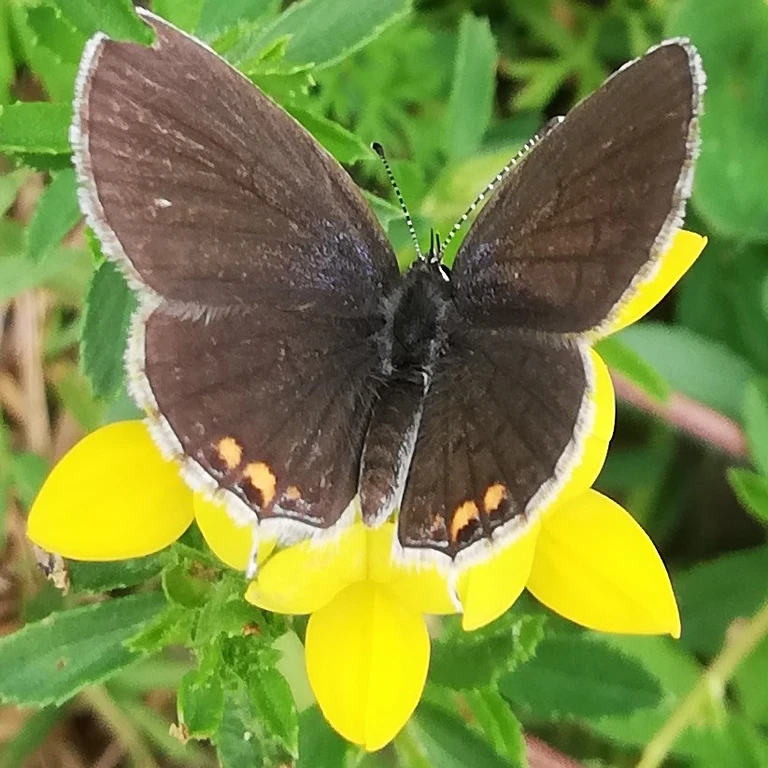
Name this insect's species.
Cupido argiades (also Elkalyce argiades)
